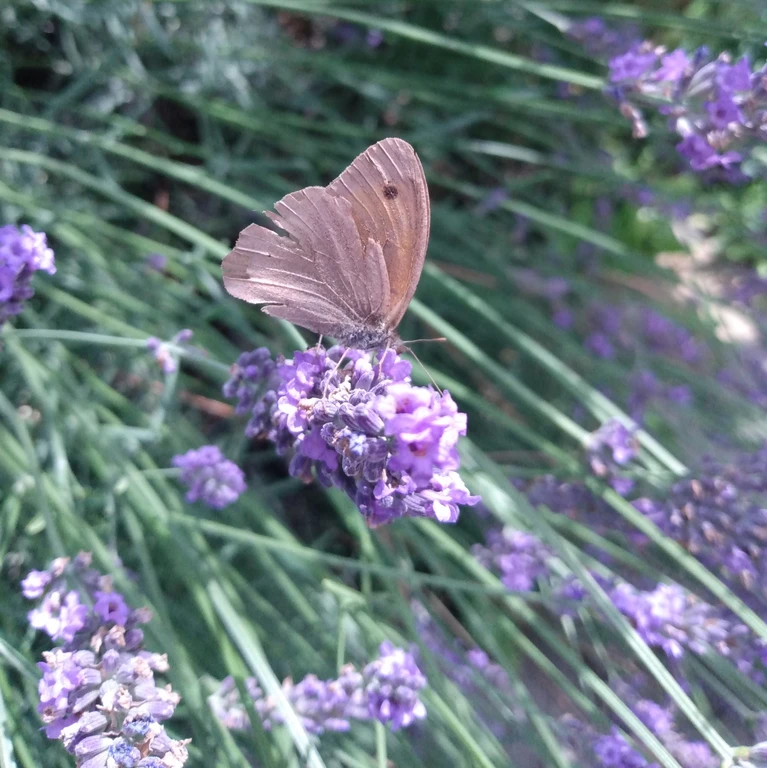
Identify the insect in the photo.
Maniola jurtina
